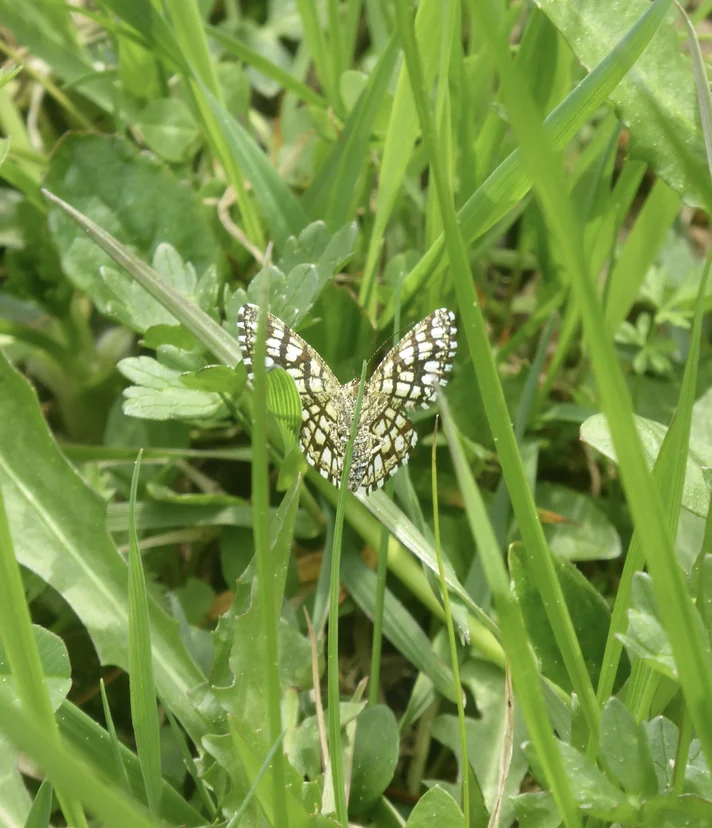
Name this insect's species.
Chiasmia clathrata
